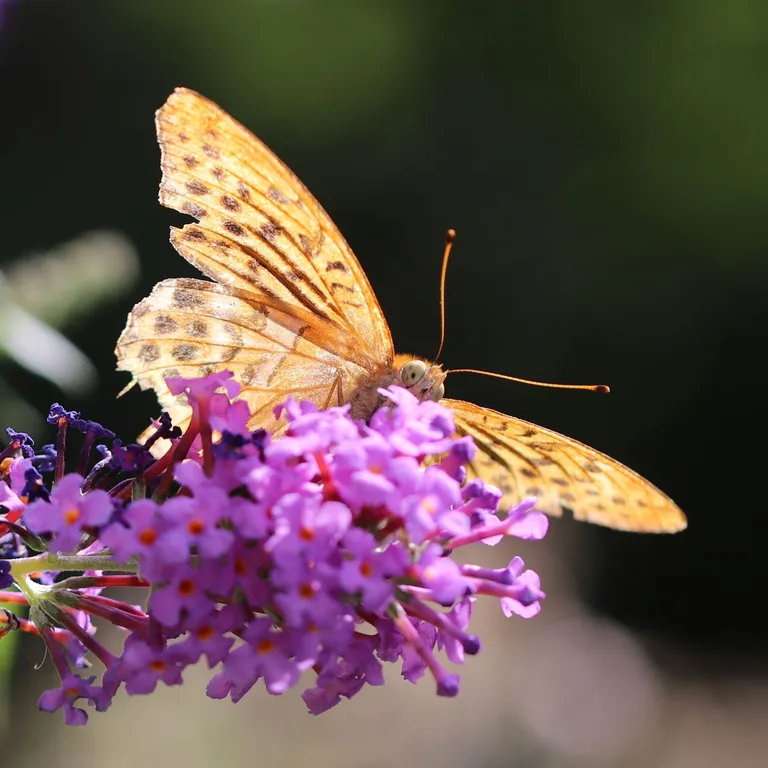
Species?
Argynnis paphia
